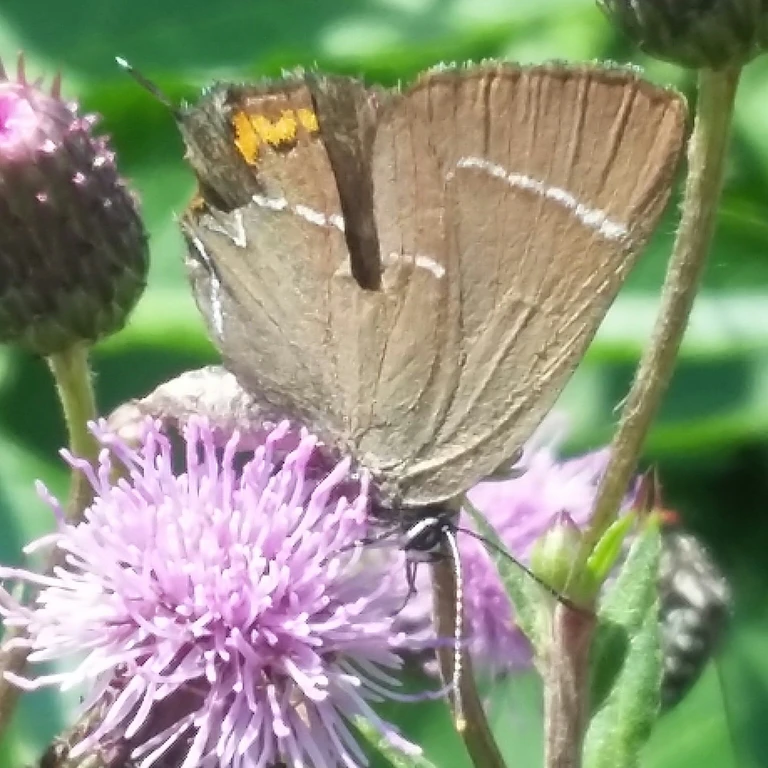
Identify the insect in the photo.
Satyrium w-album
